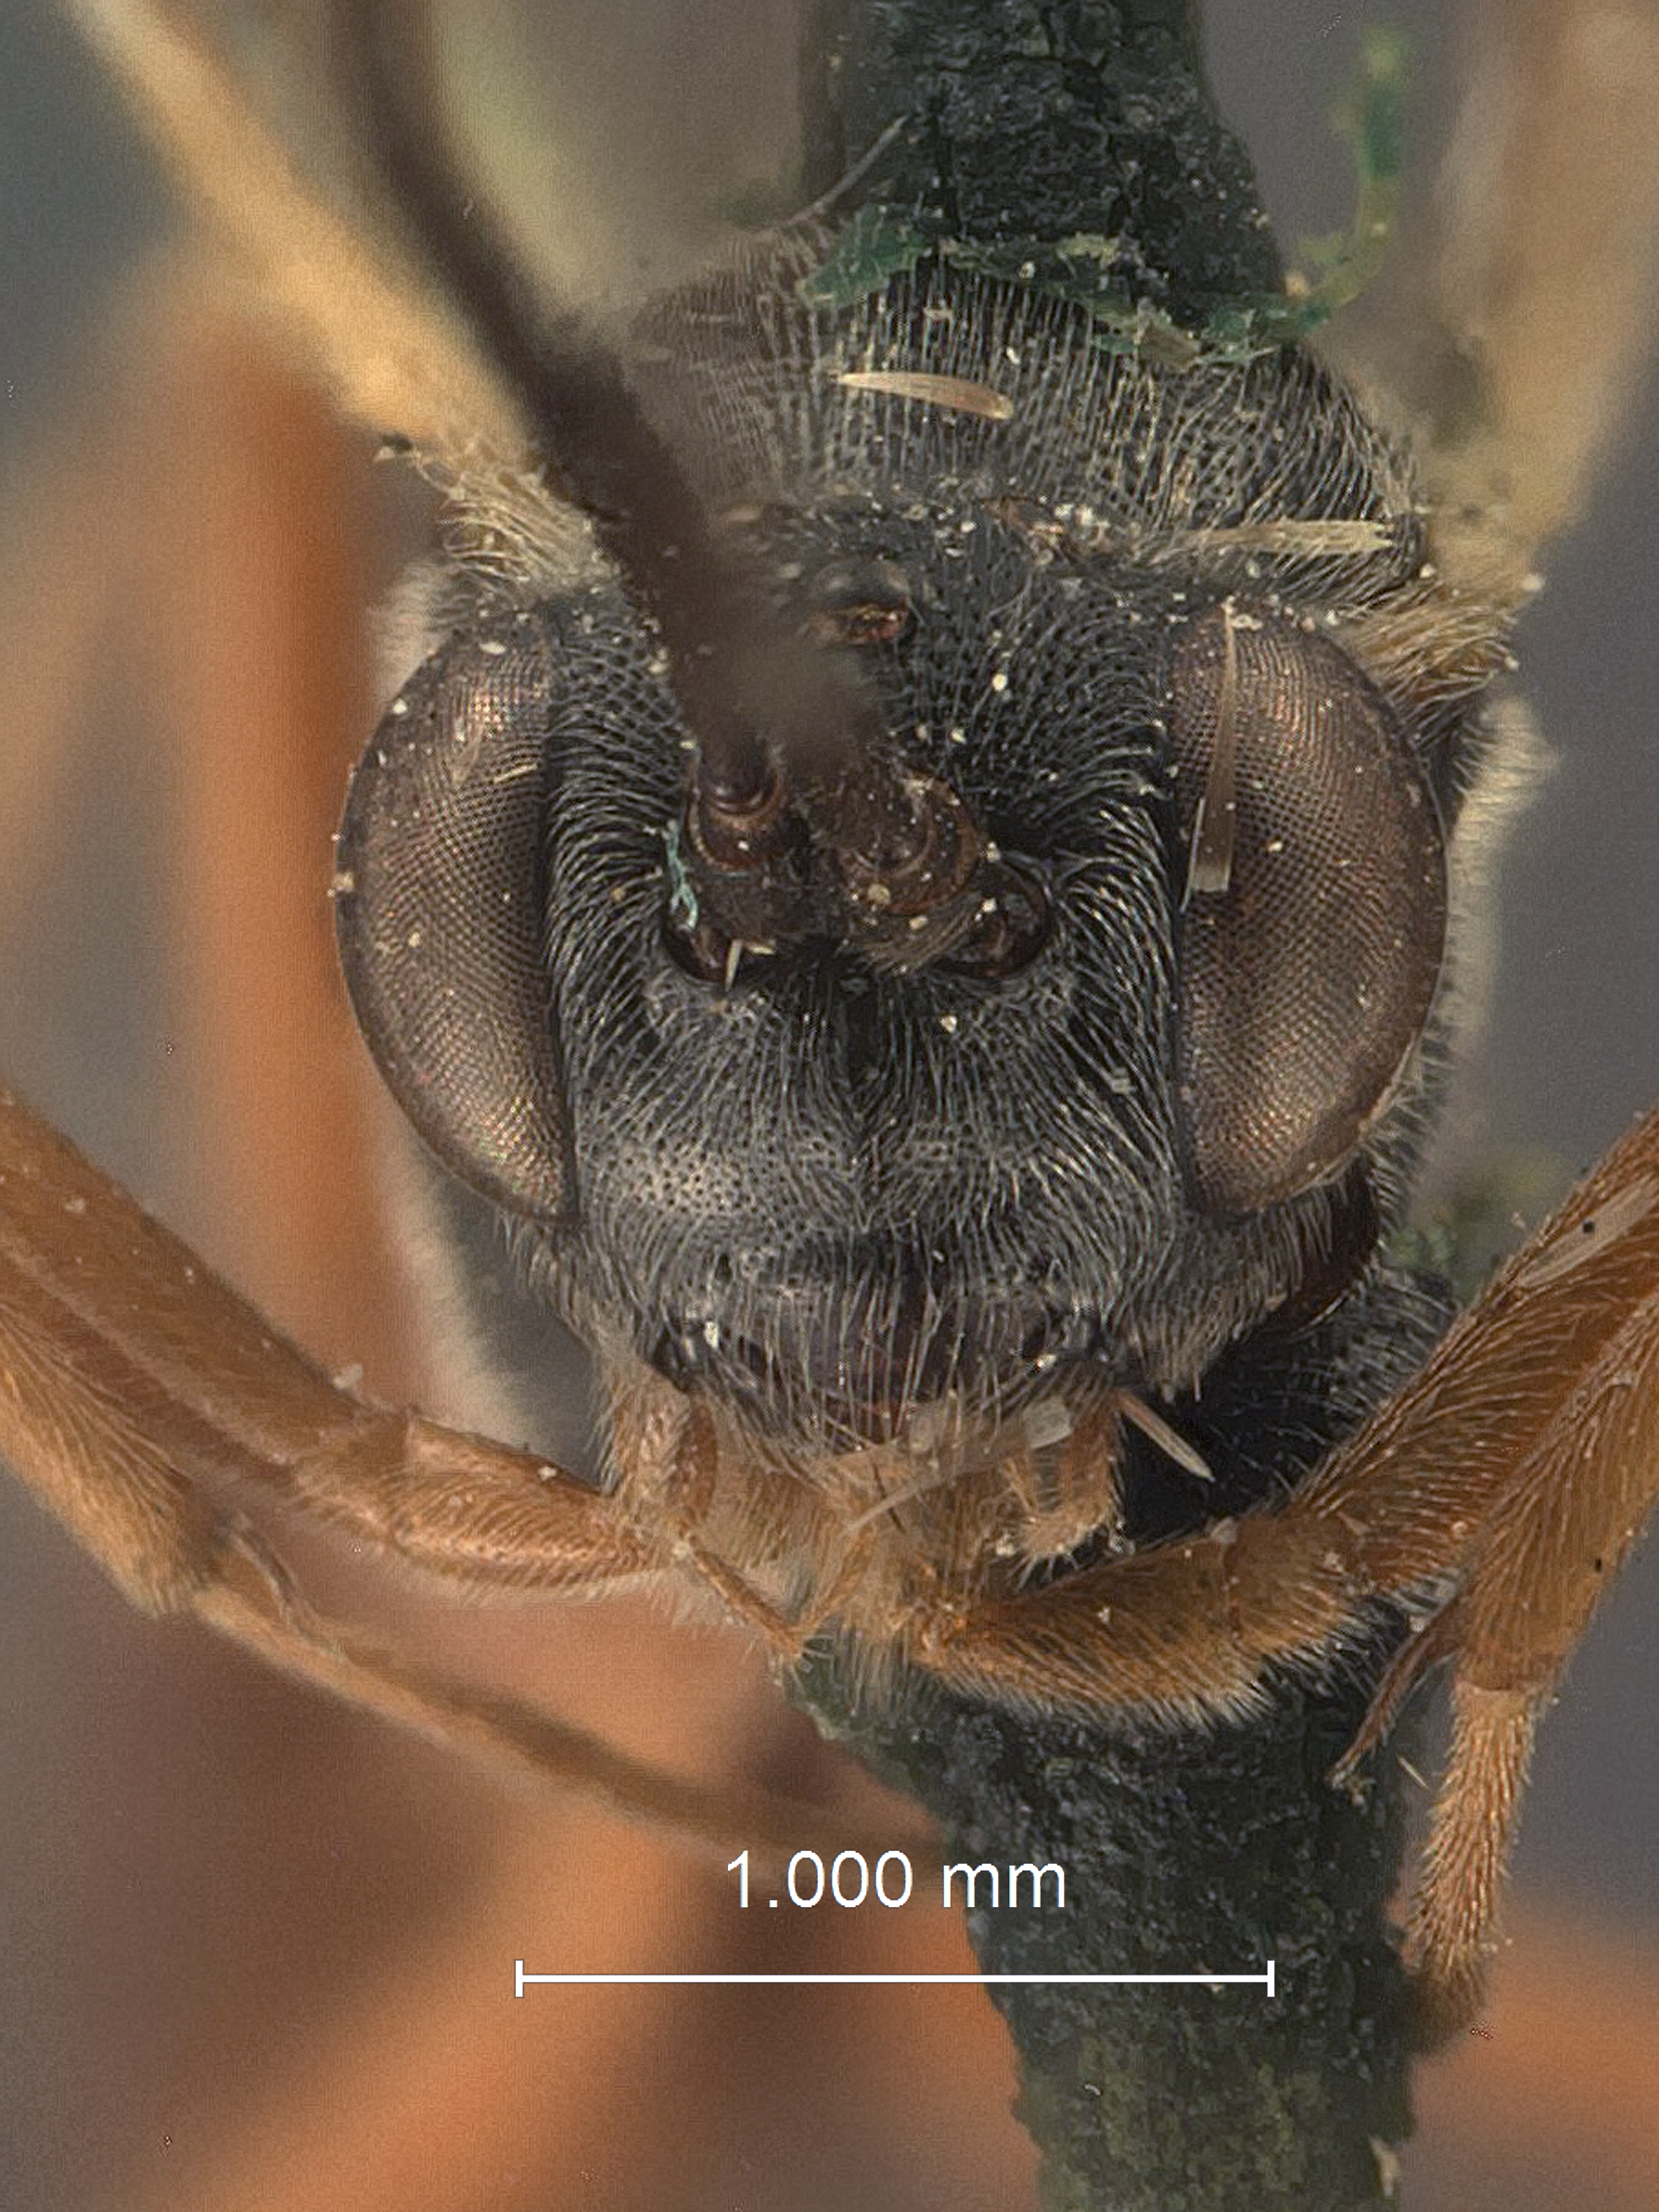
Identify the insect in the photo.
Glypta alameda
